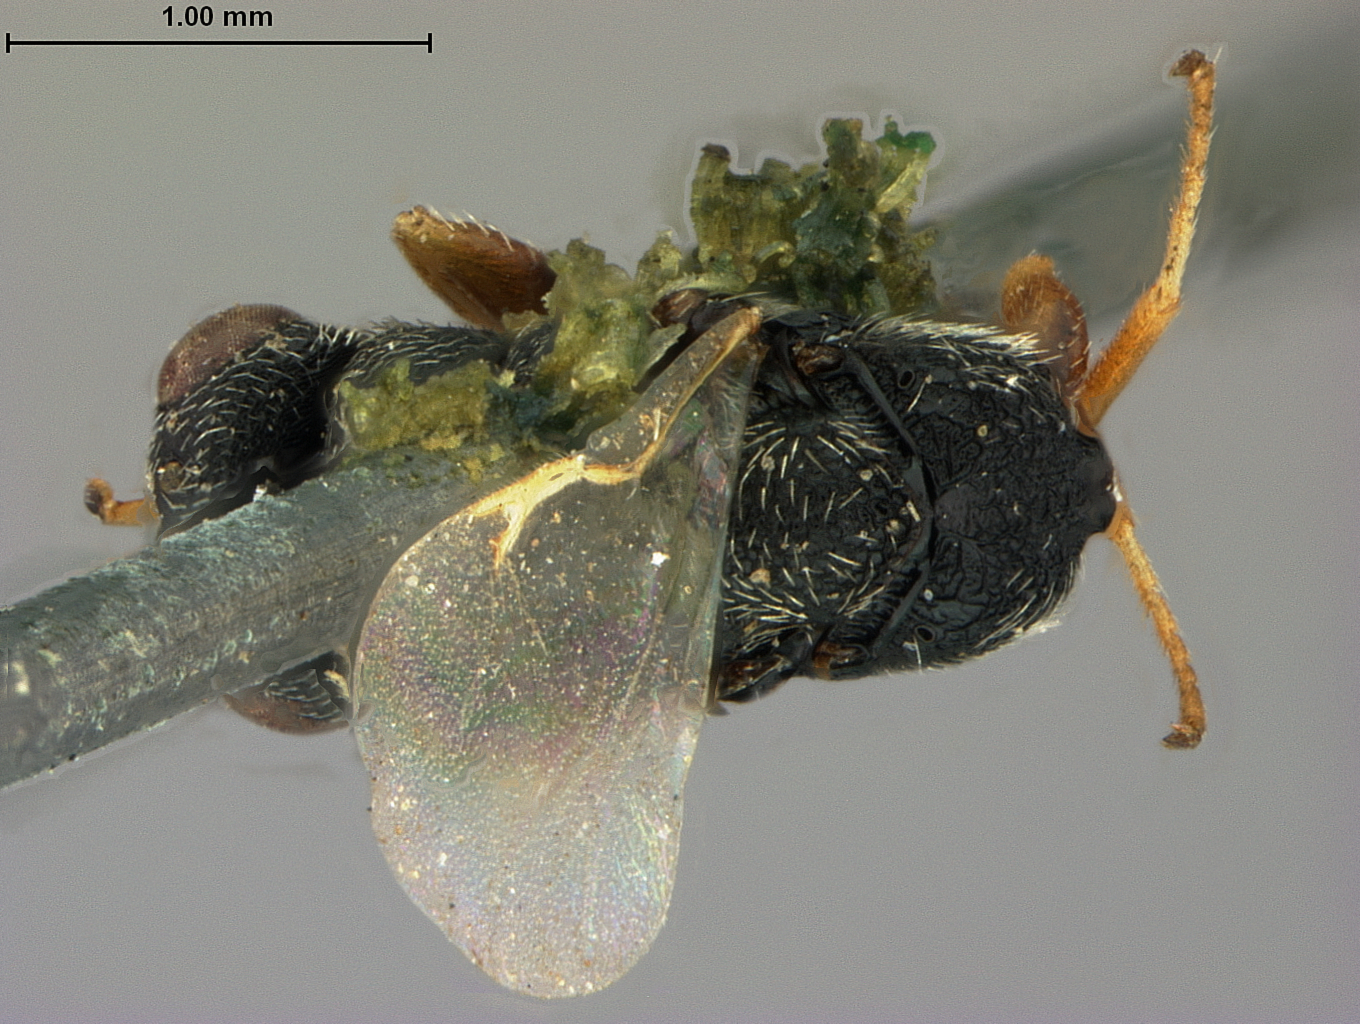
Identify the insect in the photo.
Isosoma montanum
